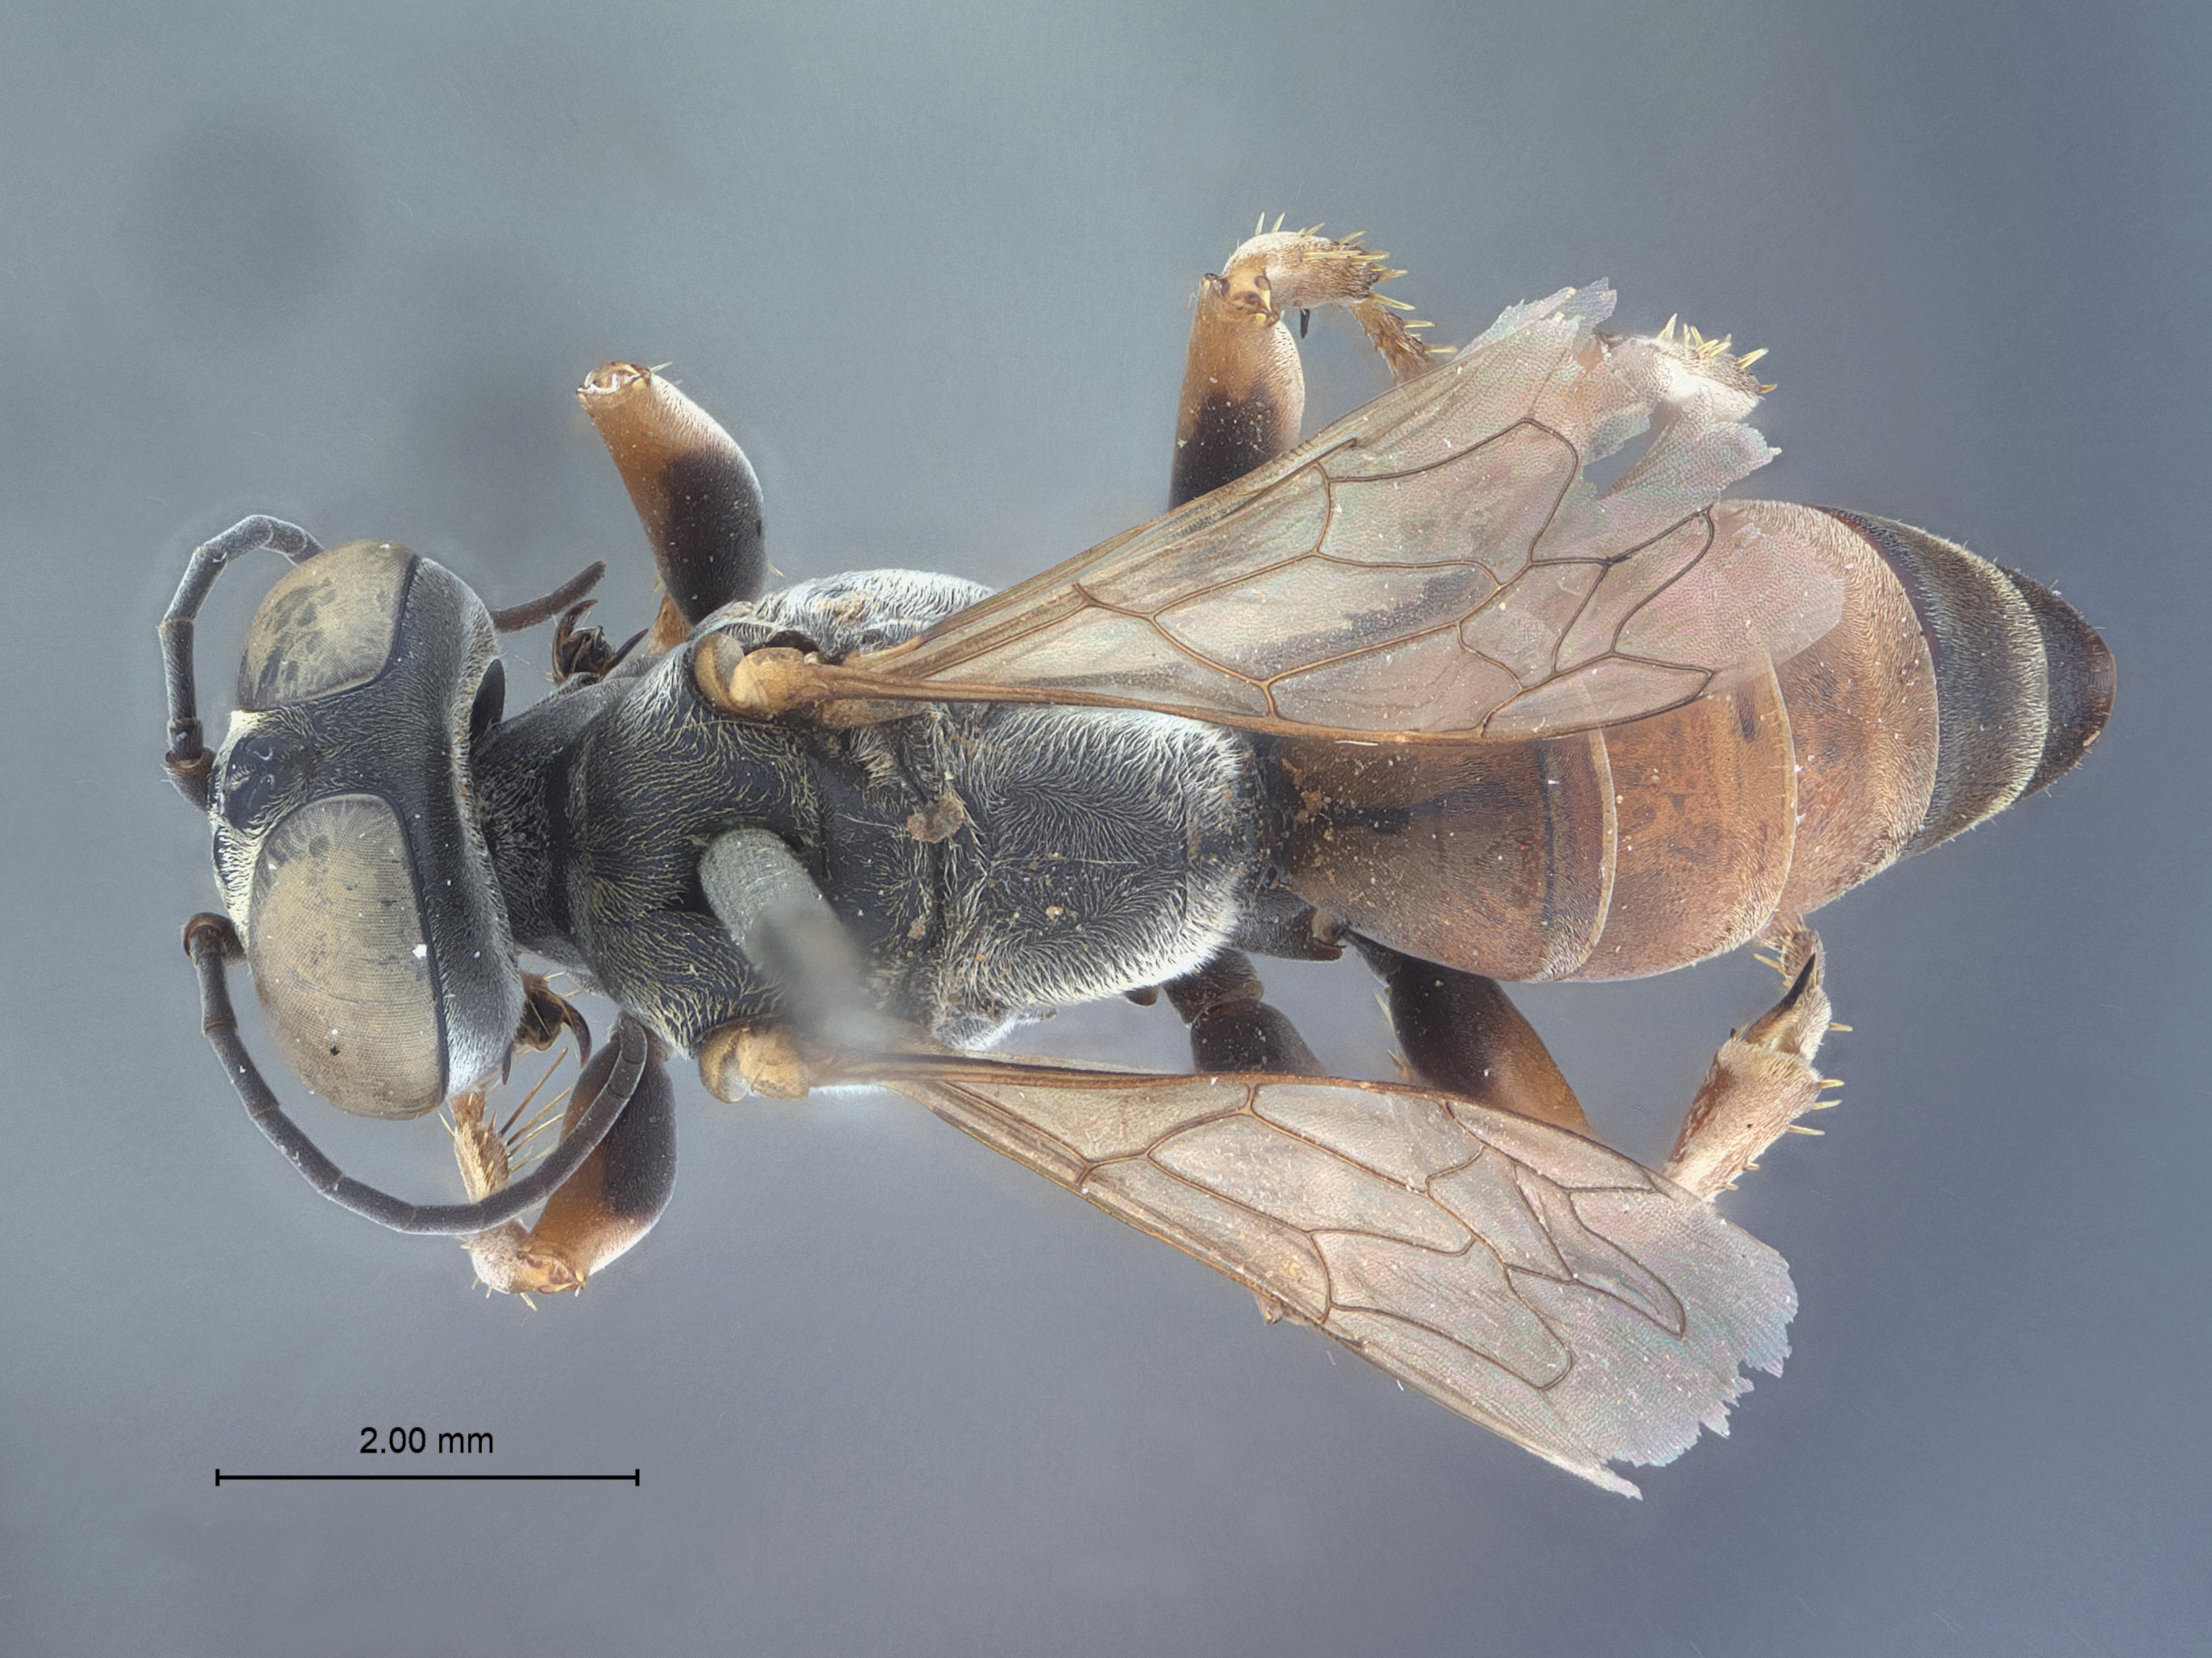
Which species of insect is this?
Tachysphex apakaensis
